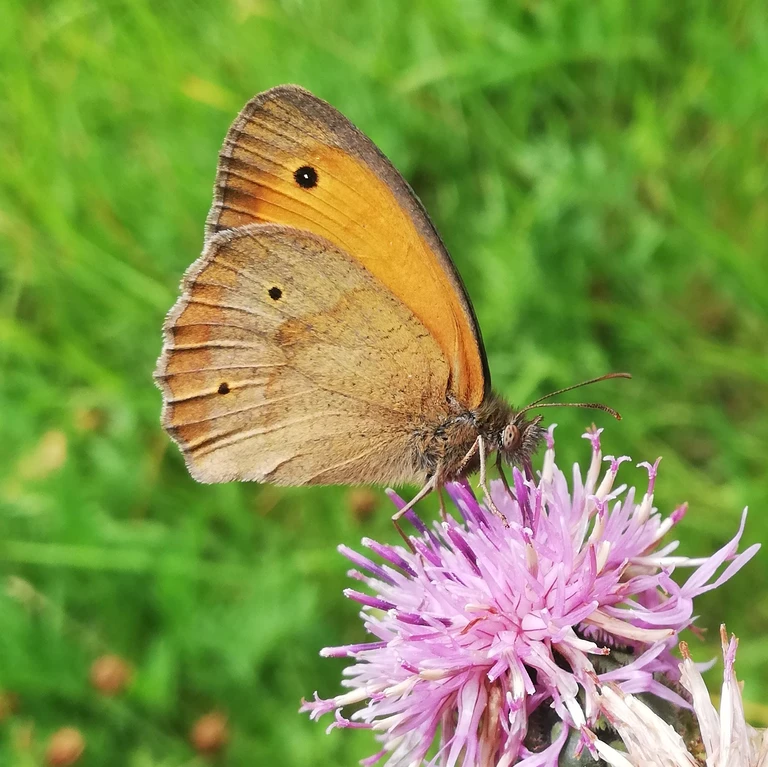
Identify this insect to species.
Maniola jurtina
